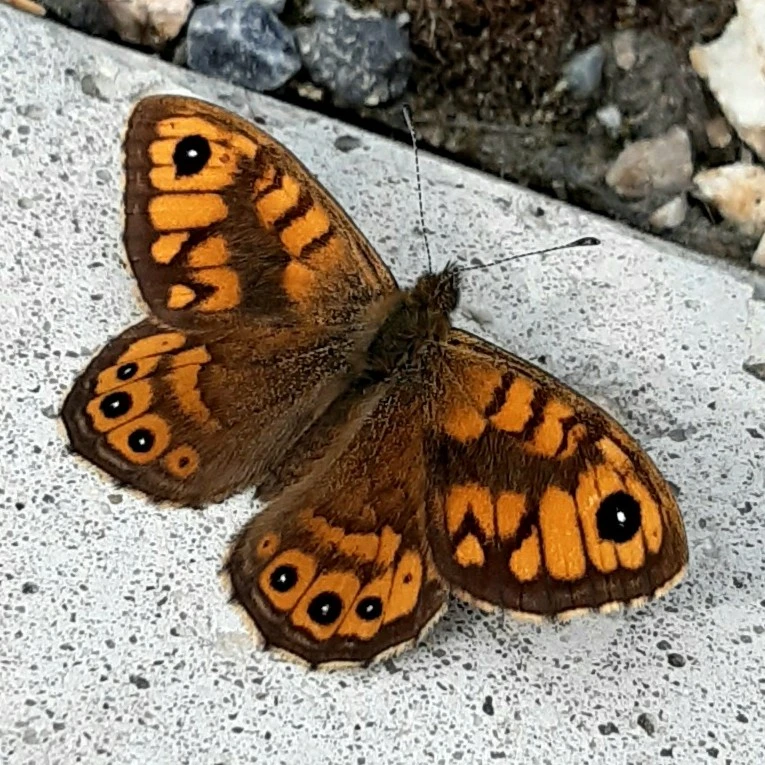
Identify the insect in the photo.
Lasiommata megera (also Pararge megera)
